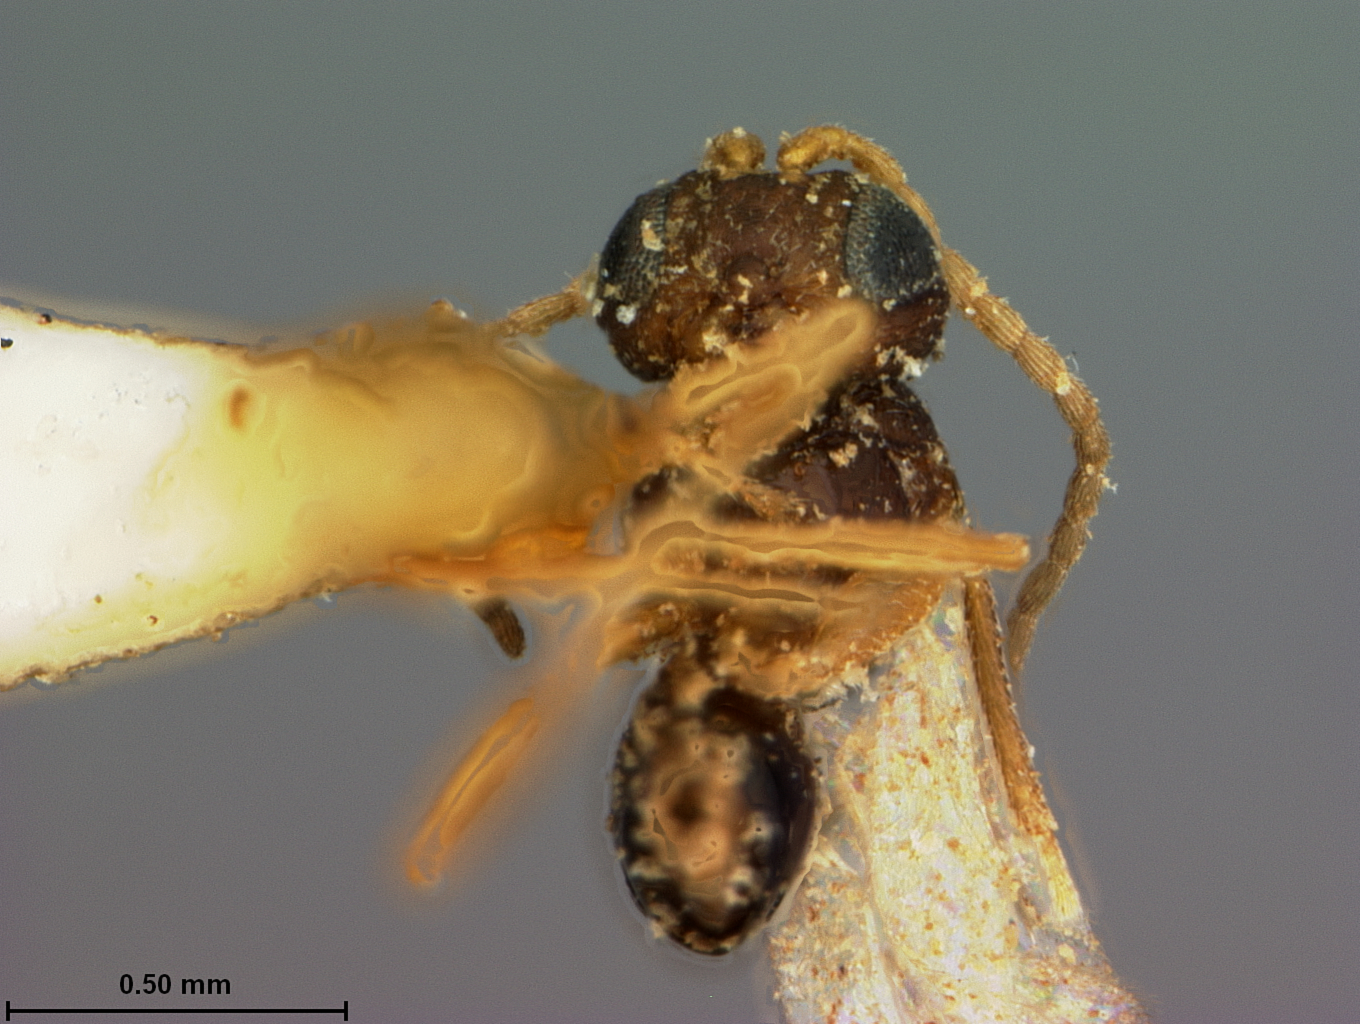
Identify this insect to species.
Cynips quercus
